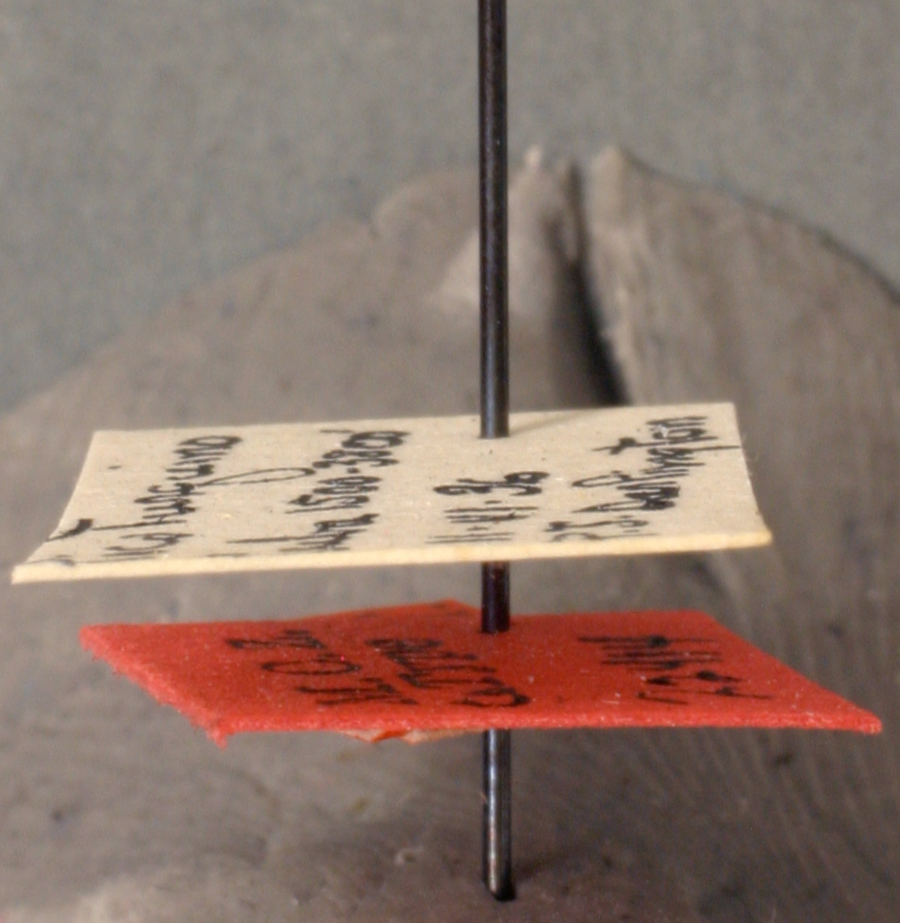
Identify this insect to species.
Macromischa bruneri
